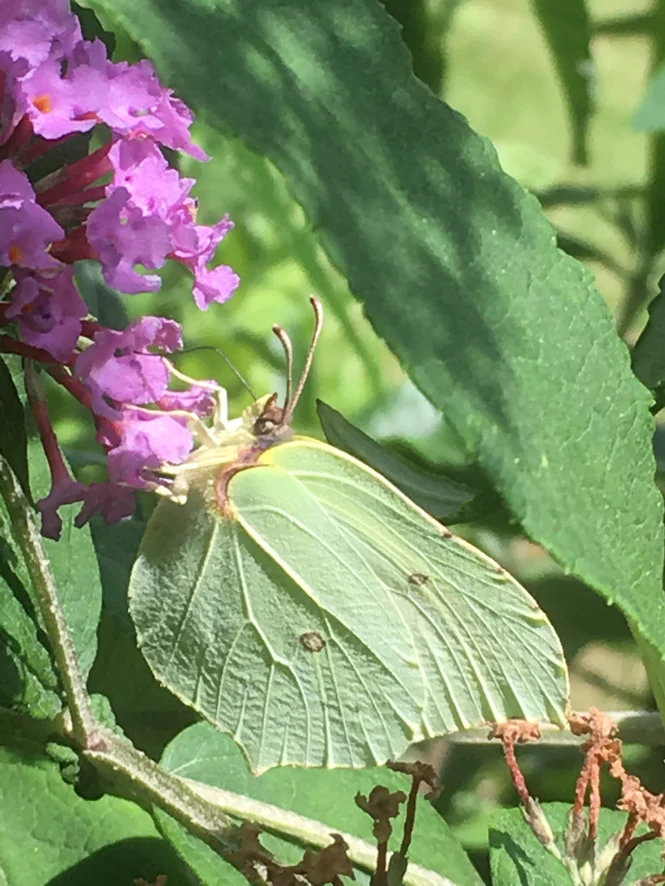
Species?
Gonepteryx rhamni
